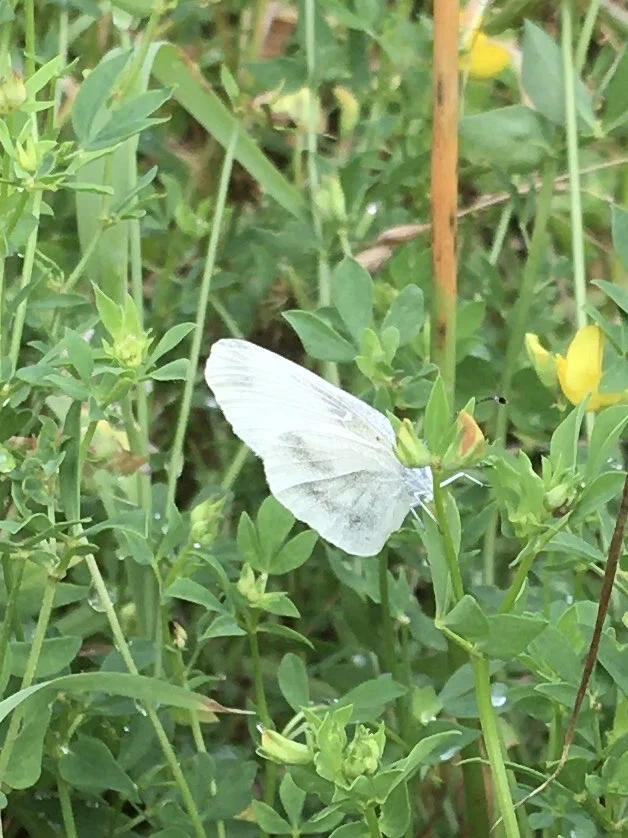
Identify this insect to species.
Leptidea sinapis/juvernica
